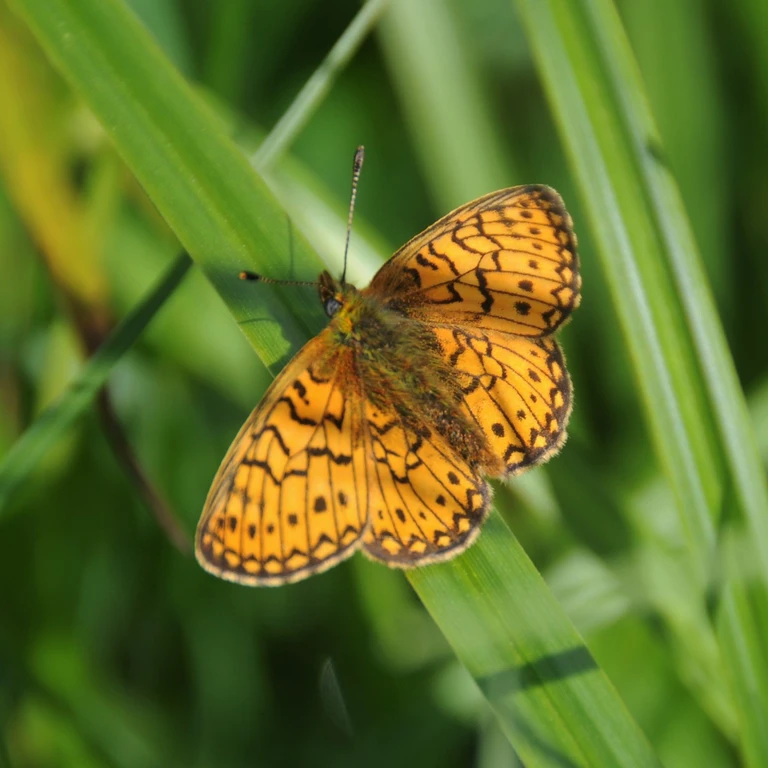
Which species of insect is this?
Boloria eunomia
